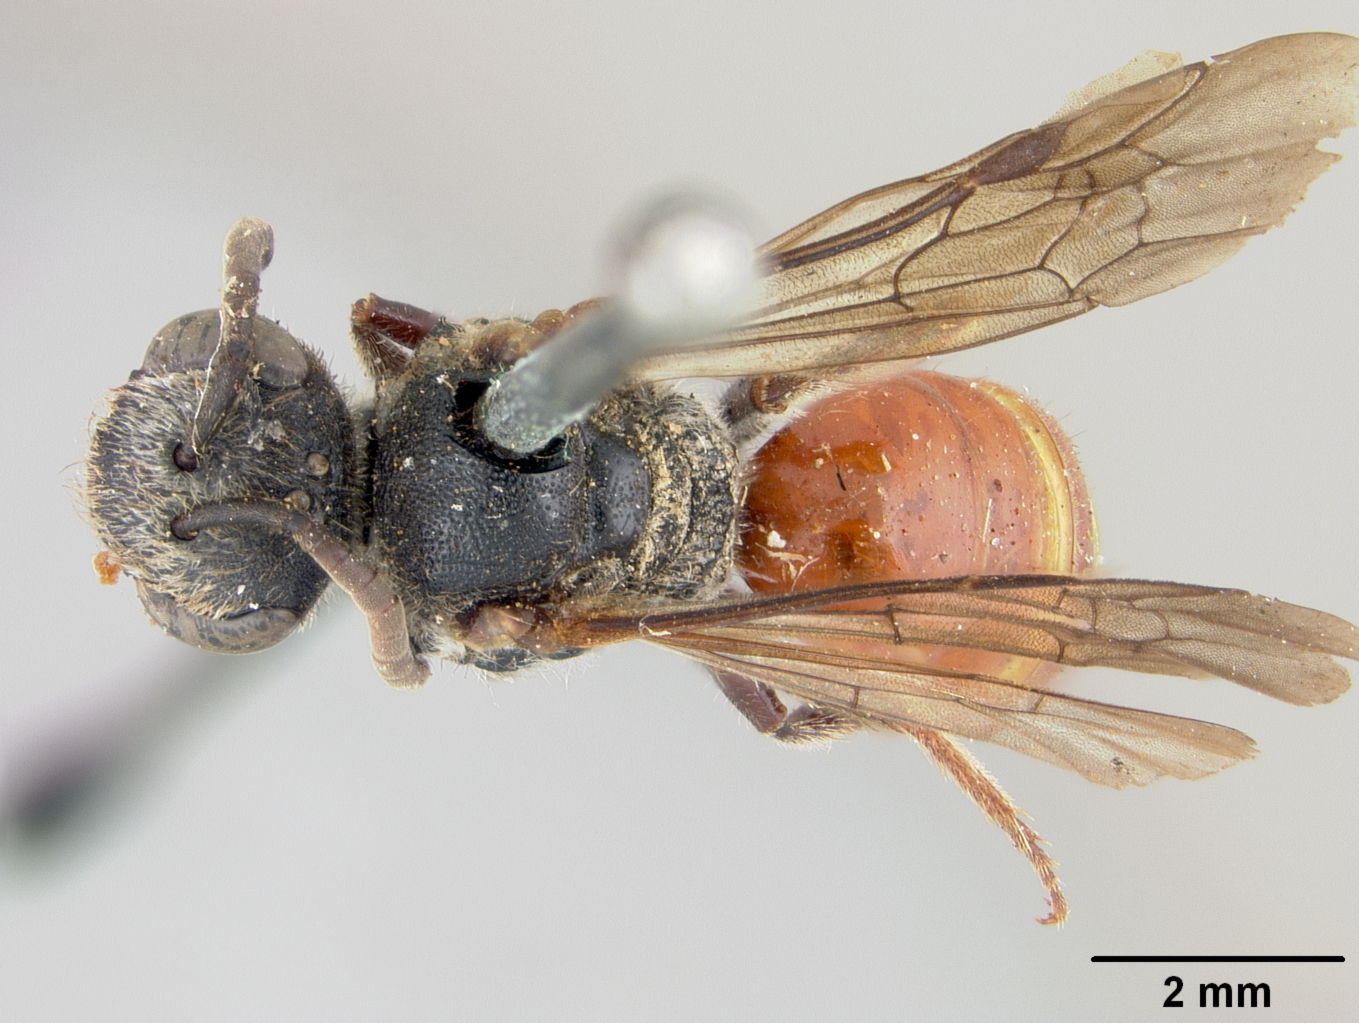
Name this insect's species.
Sphecodes kincaidii
